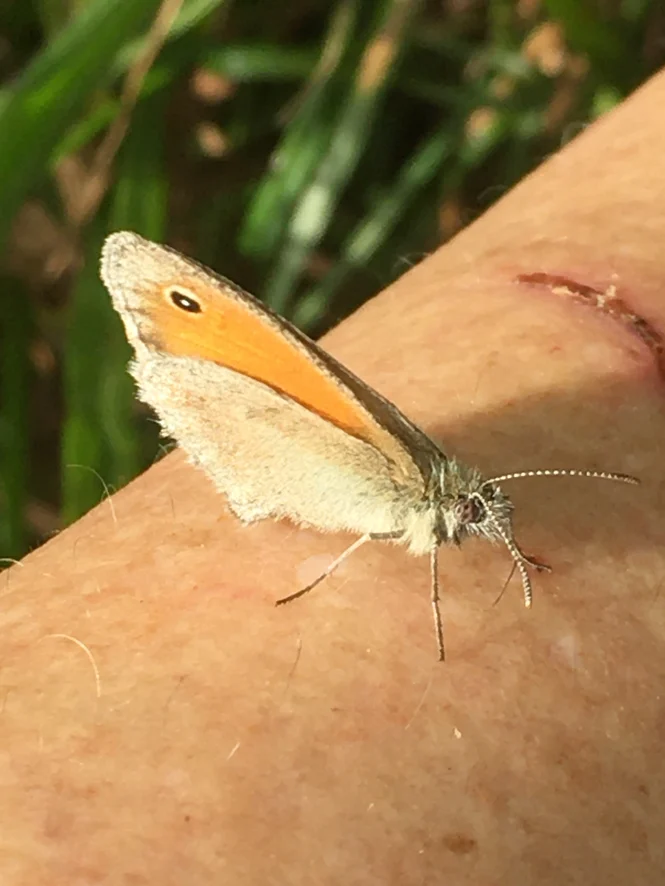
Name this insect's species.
Coenonympha pamphilus
